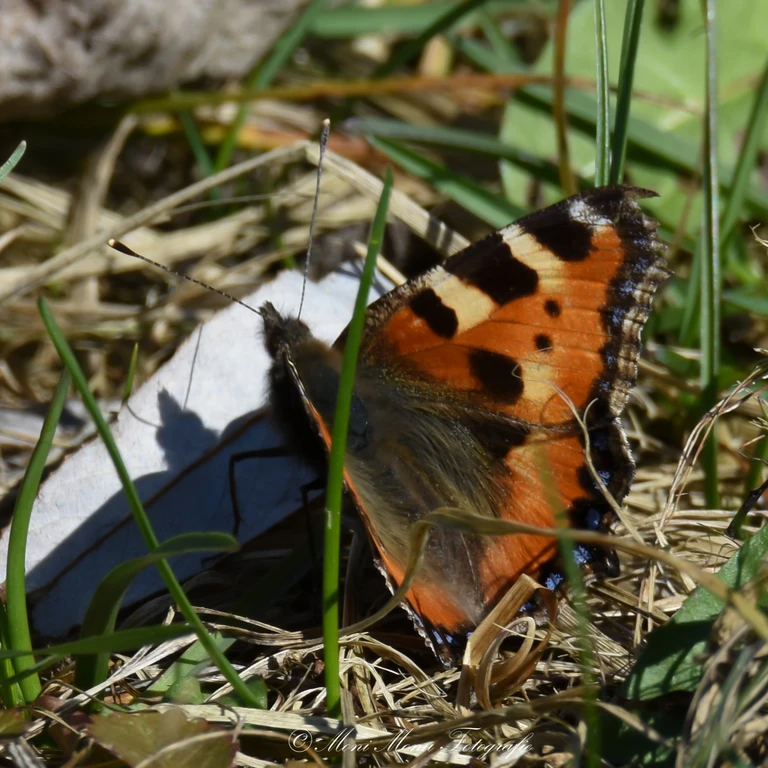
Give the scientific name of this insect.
Aglais urticae
